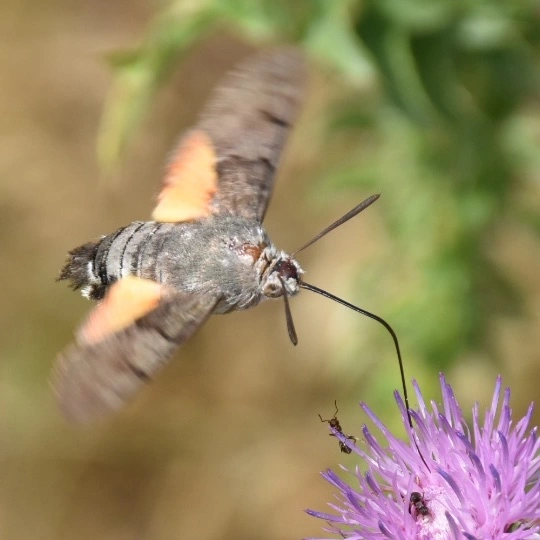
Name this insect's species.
Macroglossum stellatarum
